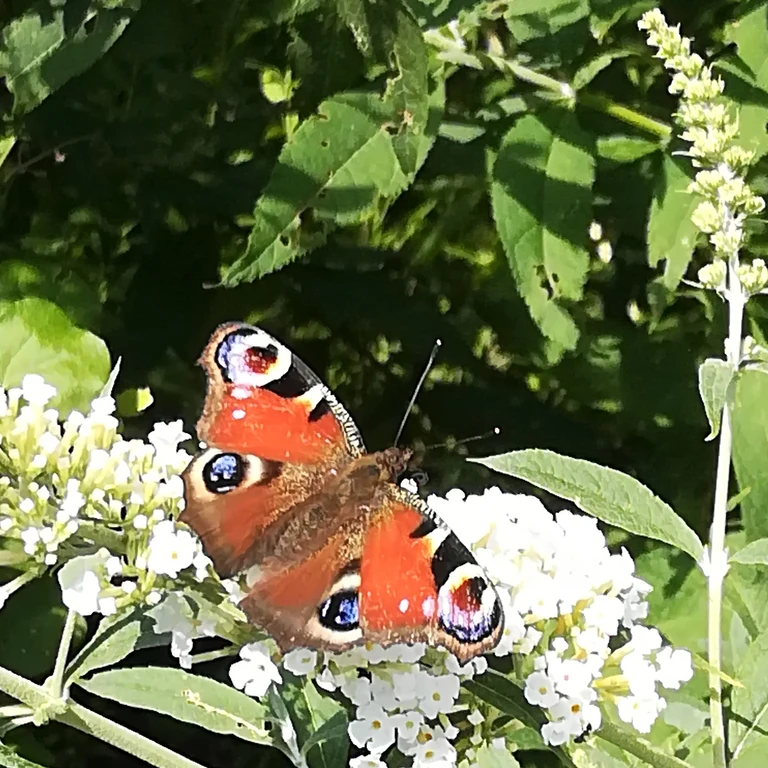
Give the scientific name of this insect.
Aglais io
